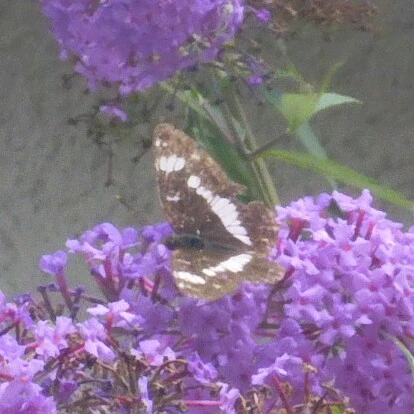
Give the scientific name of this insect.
Limenitis camilla (also Ladoga camilla)
